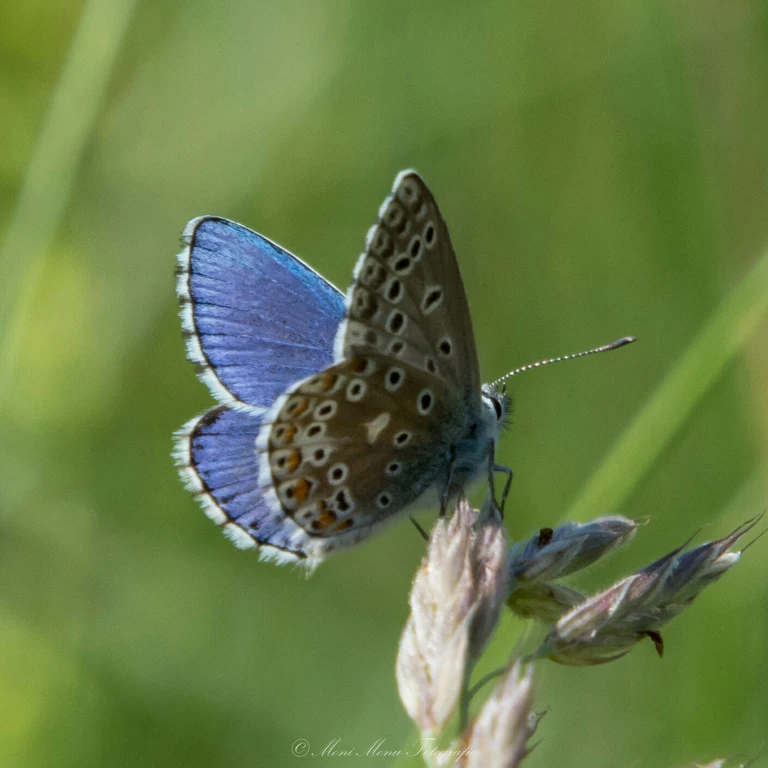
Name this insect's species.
Lysandra bellargus
